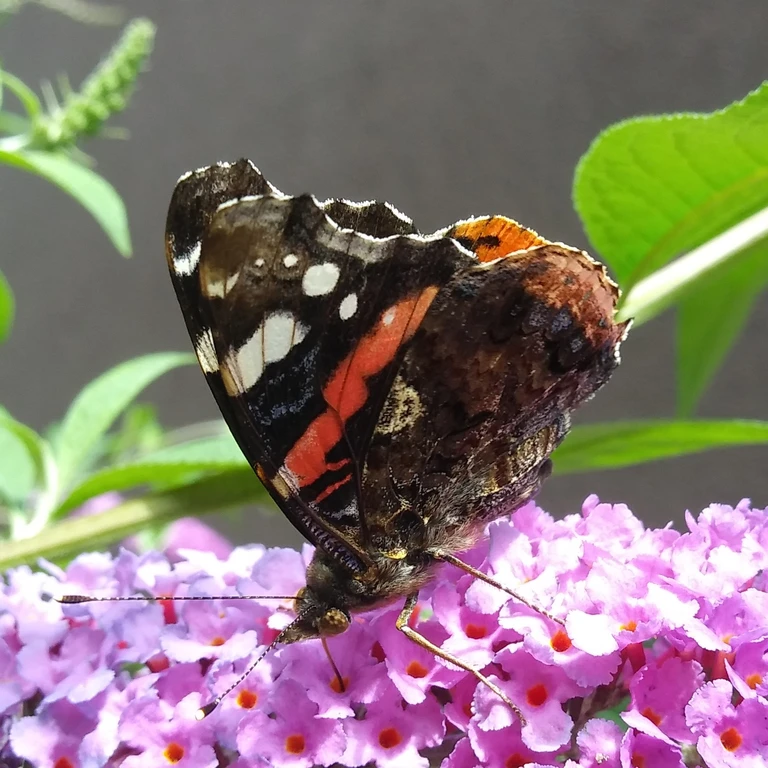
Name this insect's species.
Vanessa atalanta
